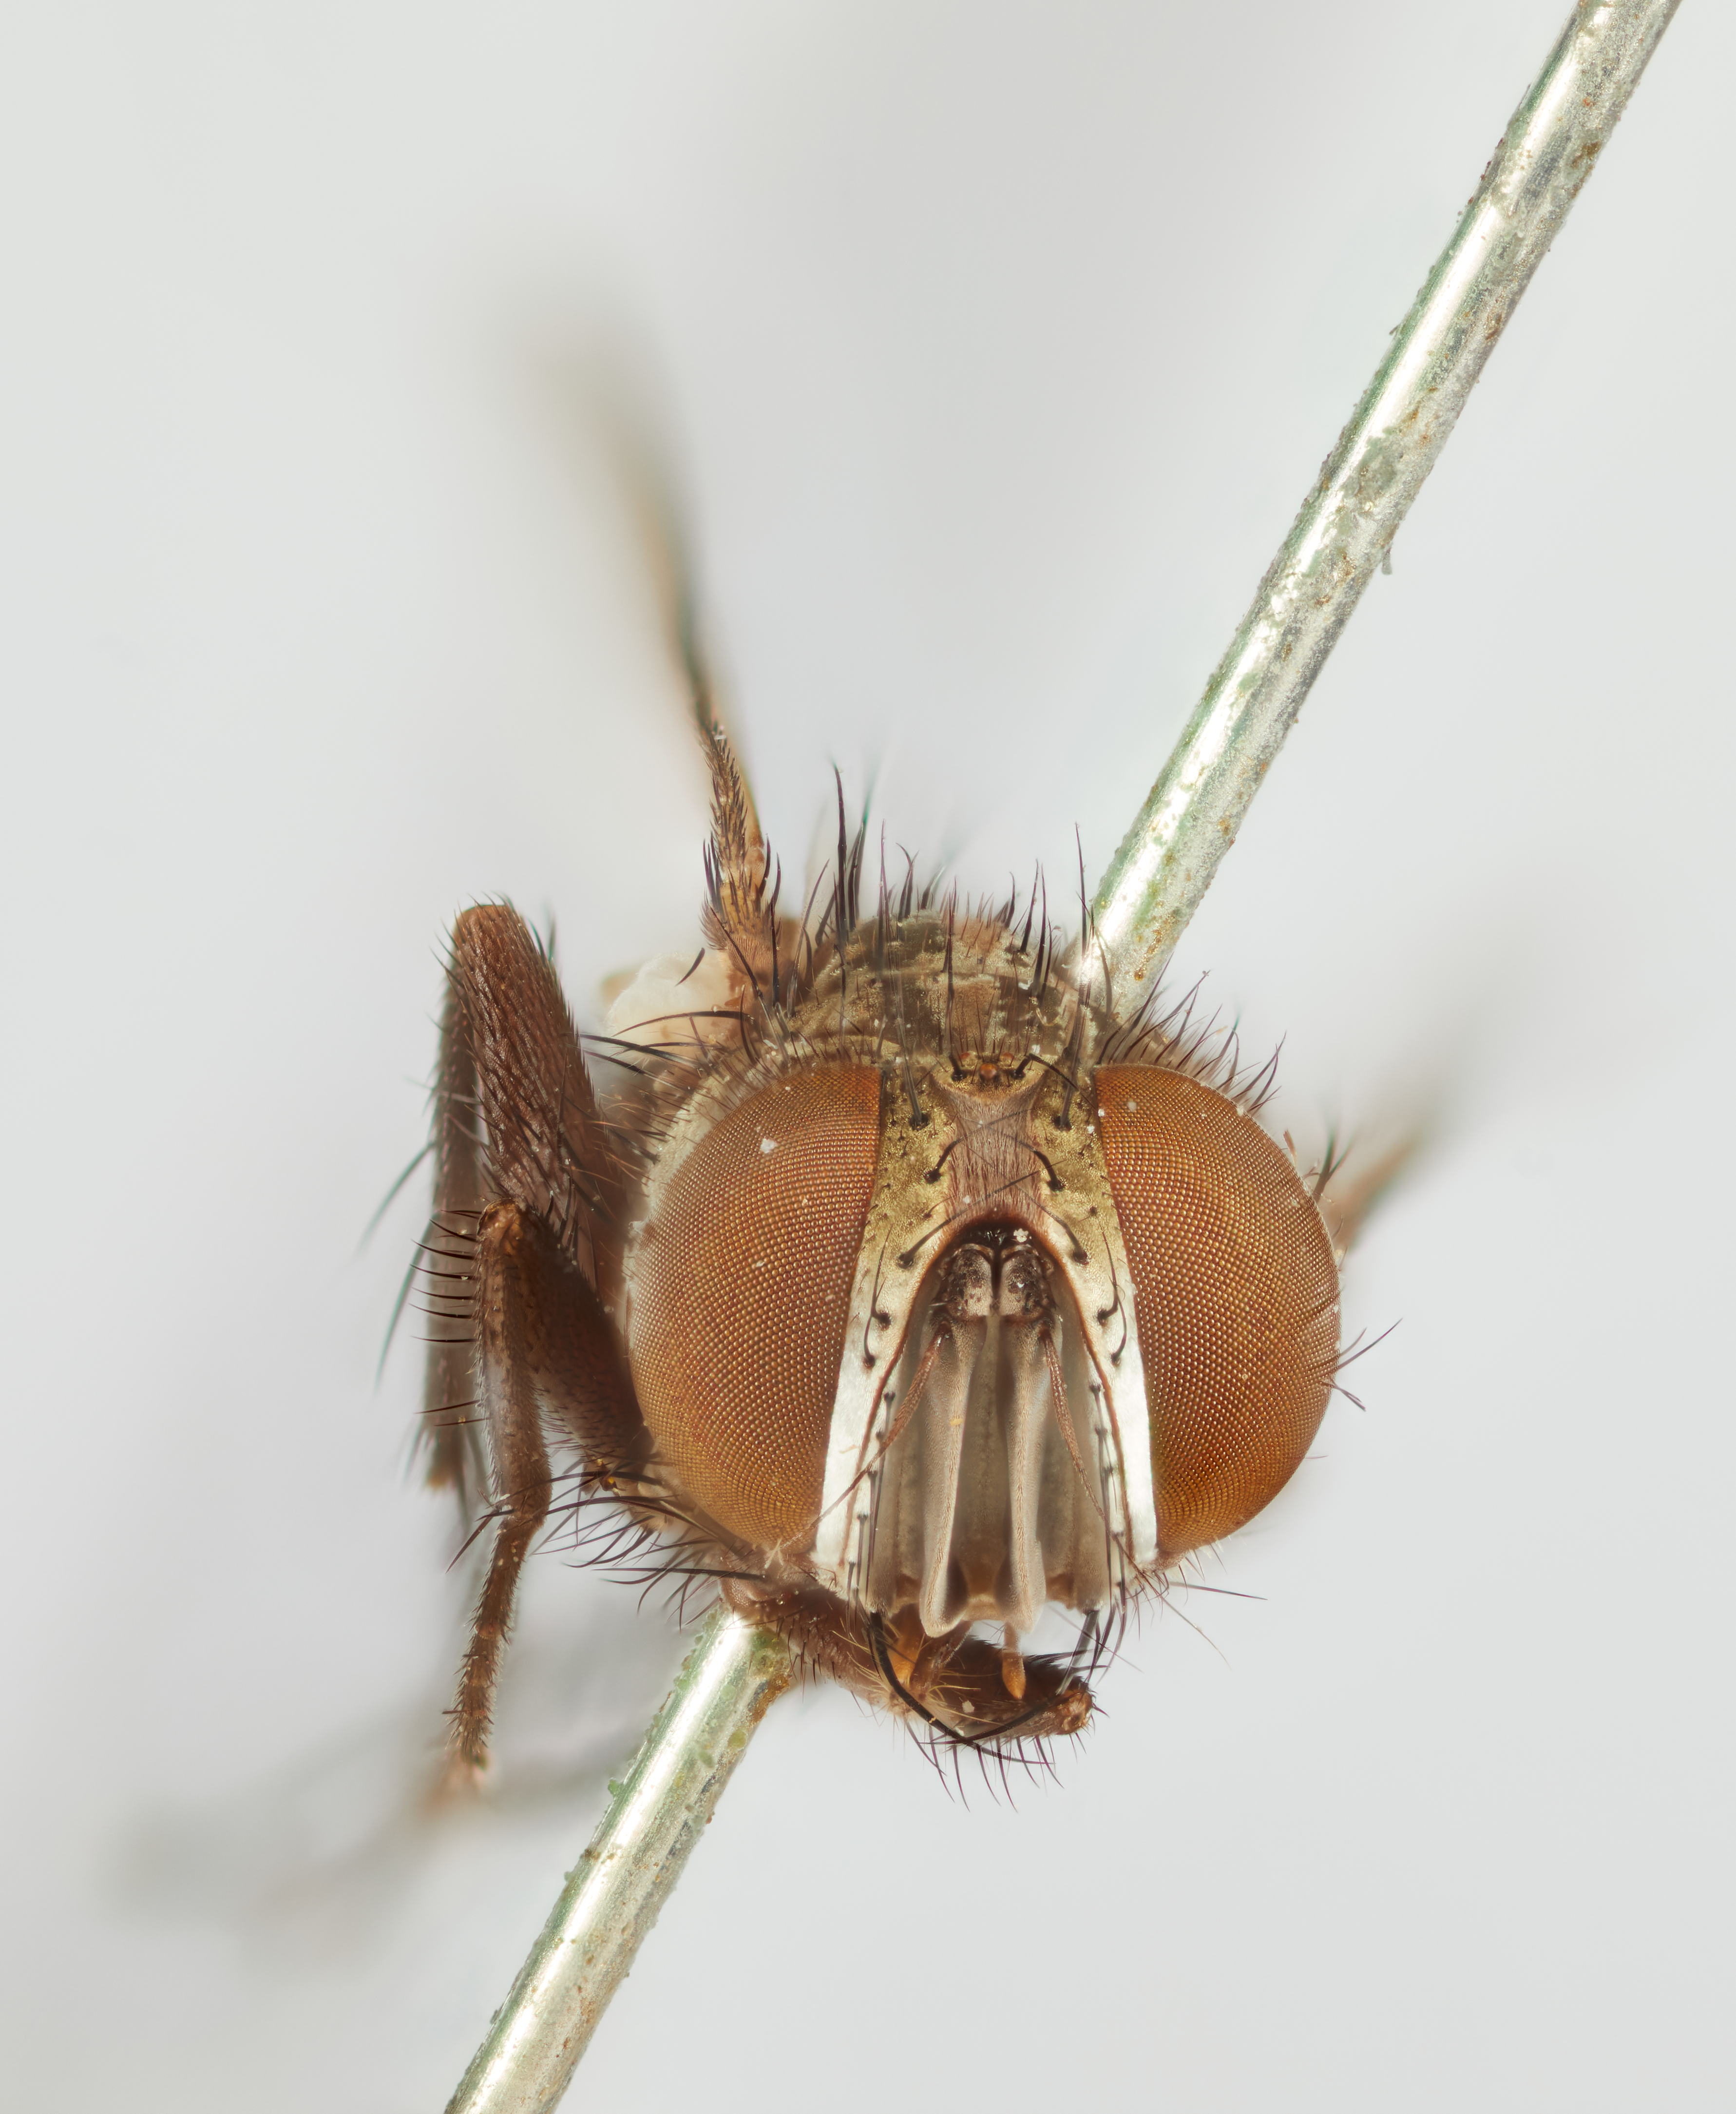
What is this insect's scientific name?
Ptychomyia remota
